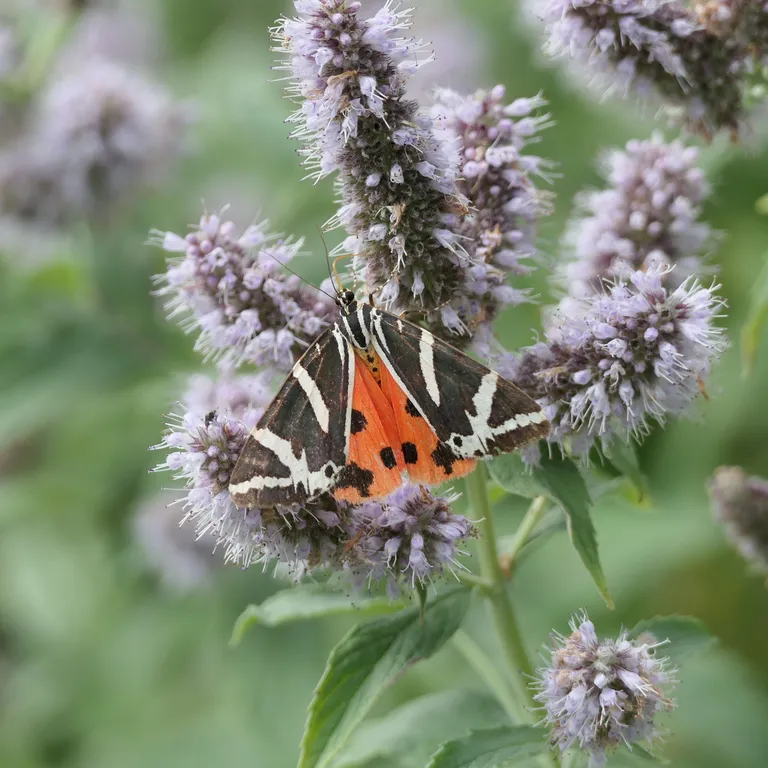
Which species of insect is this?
Euplagia quadripunctaria
